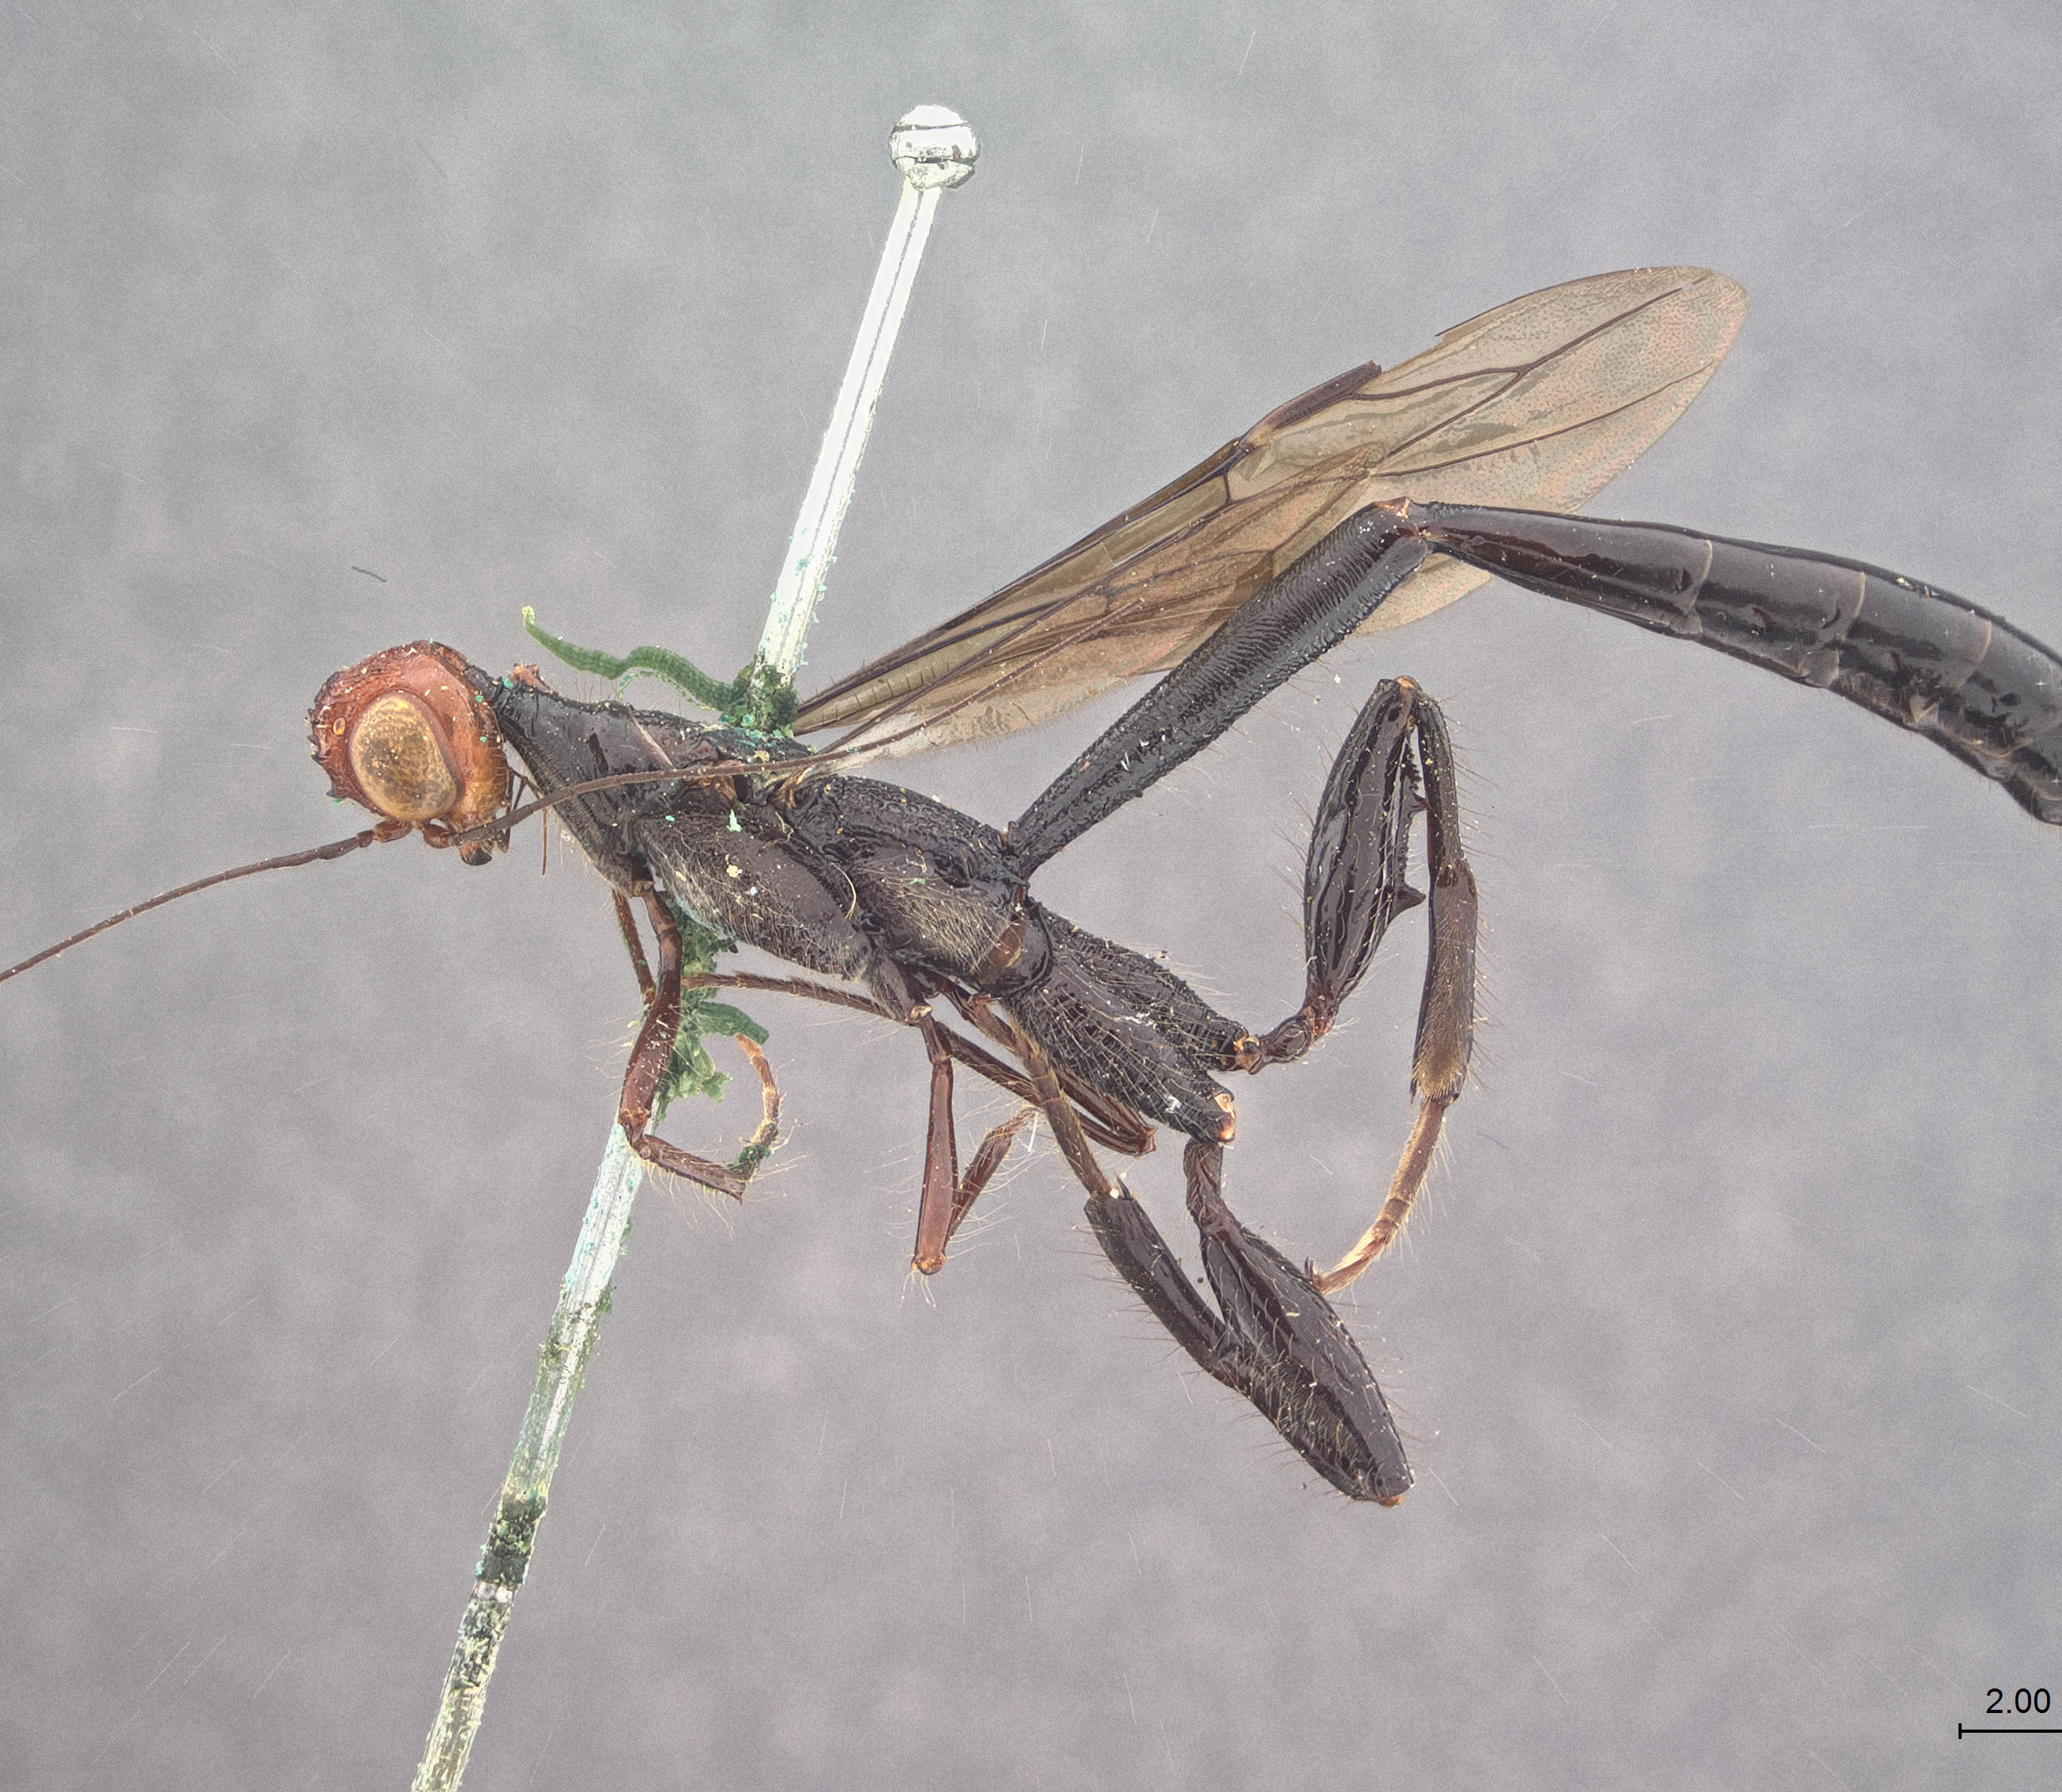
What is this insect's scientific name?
Stephanus petiolatus
